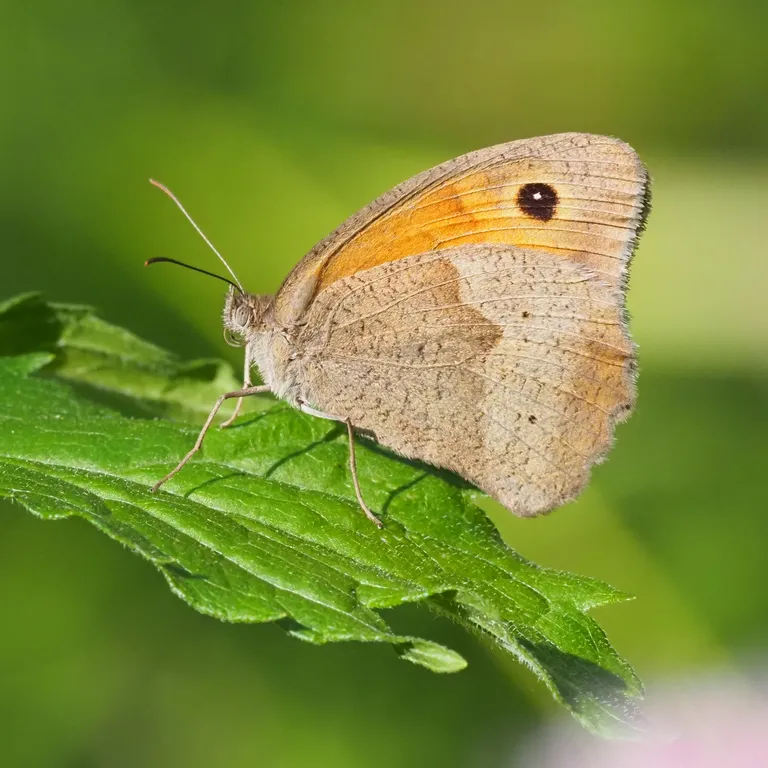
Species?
Maniola jurtina
